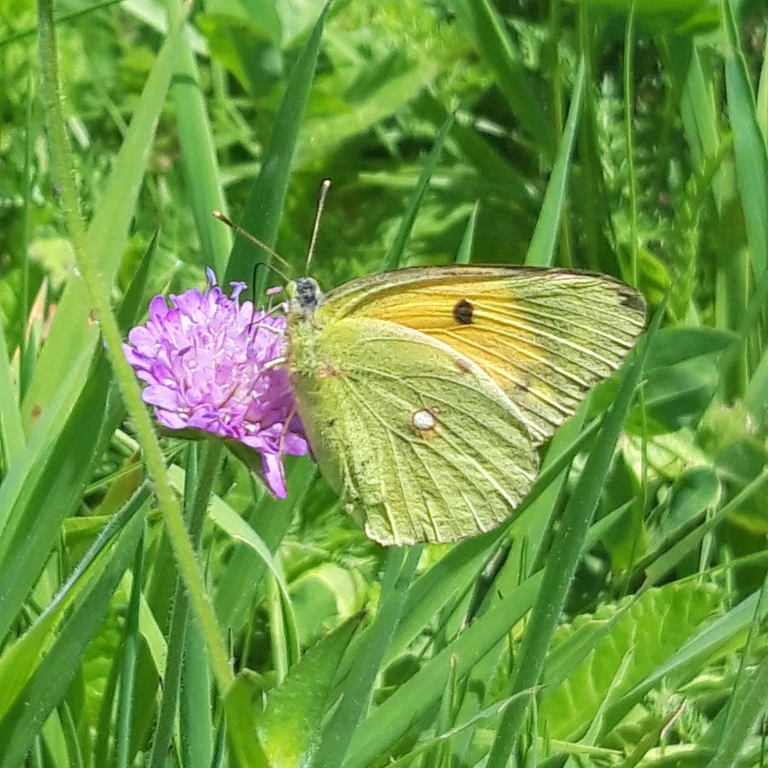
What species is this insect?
Colias croceus
